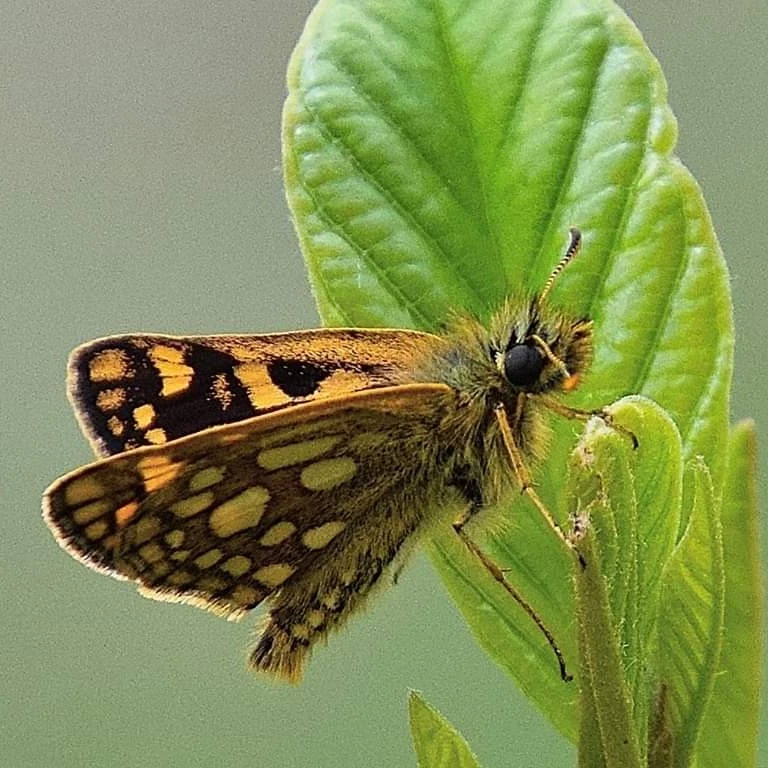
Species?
Carterocephalus palaemon
